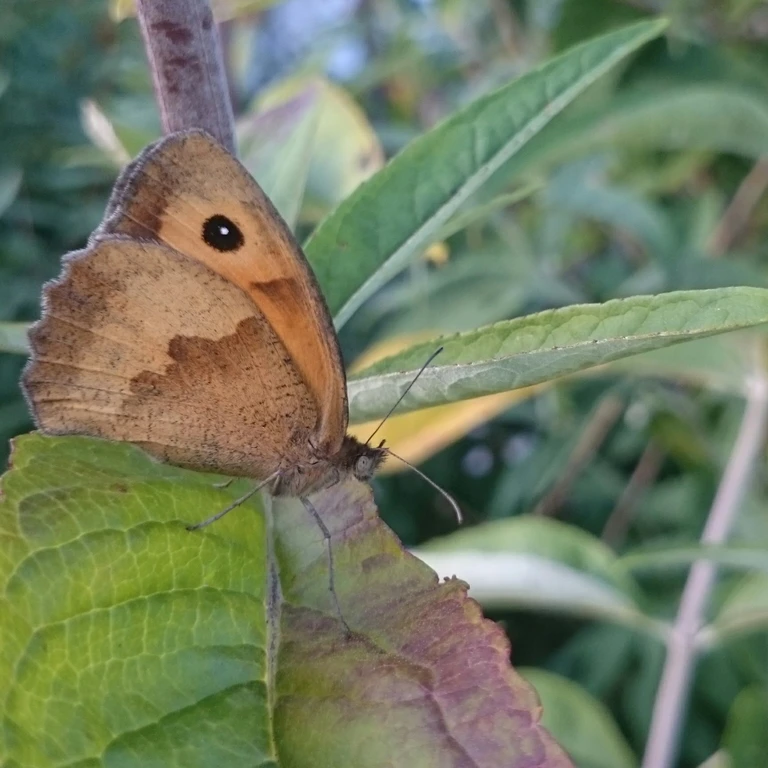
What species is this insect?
Maniola jurtina
